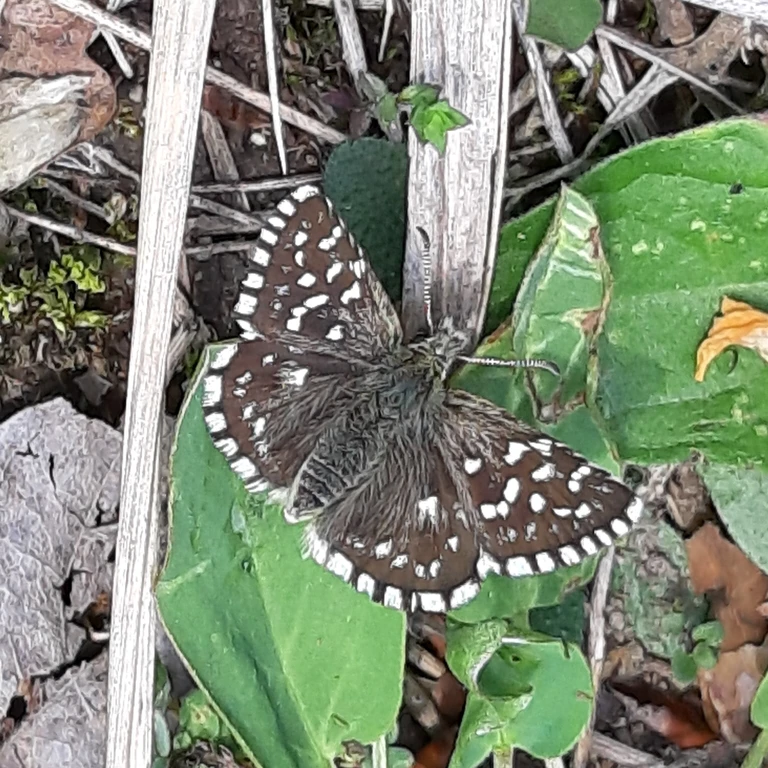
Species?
Pyrgus malvae
